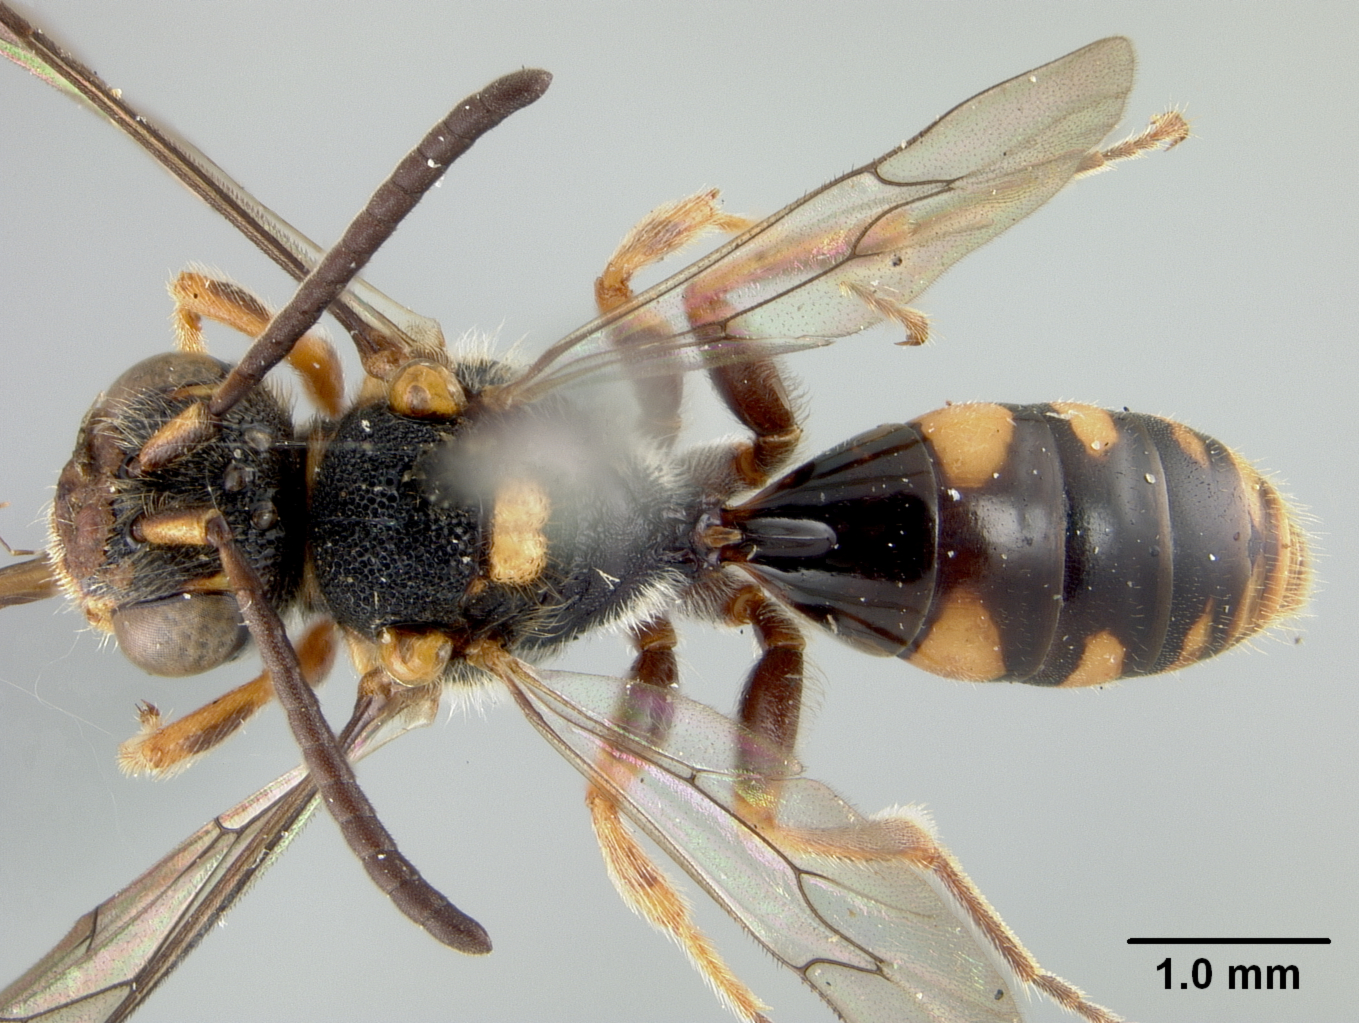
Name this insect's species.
Nomada pervasor
